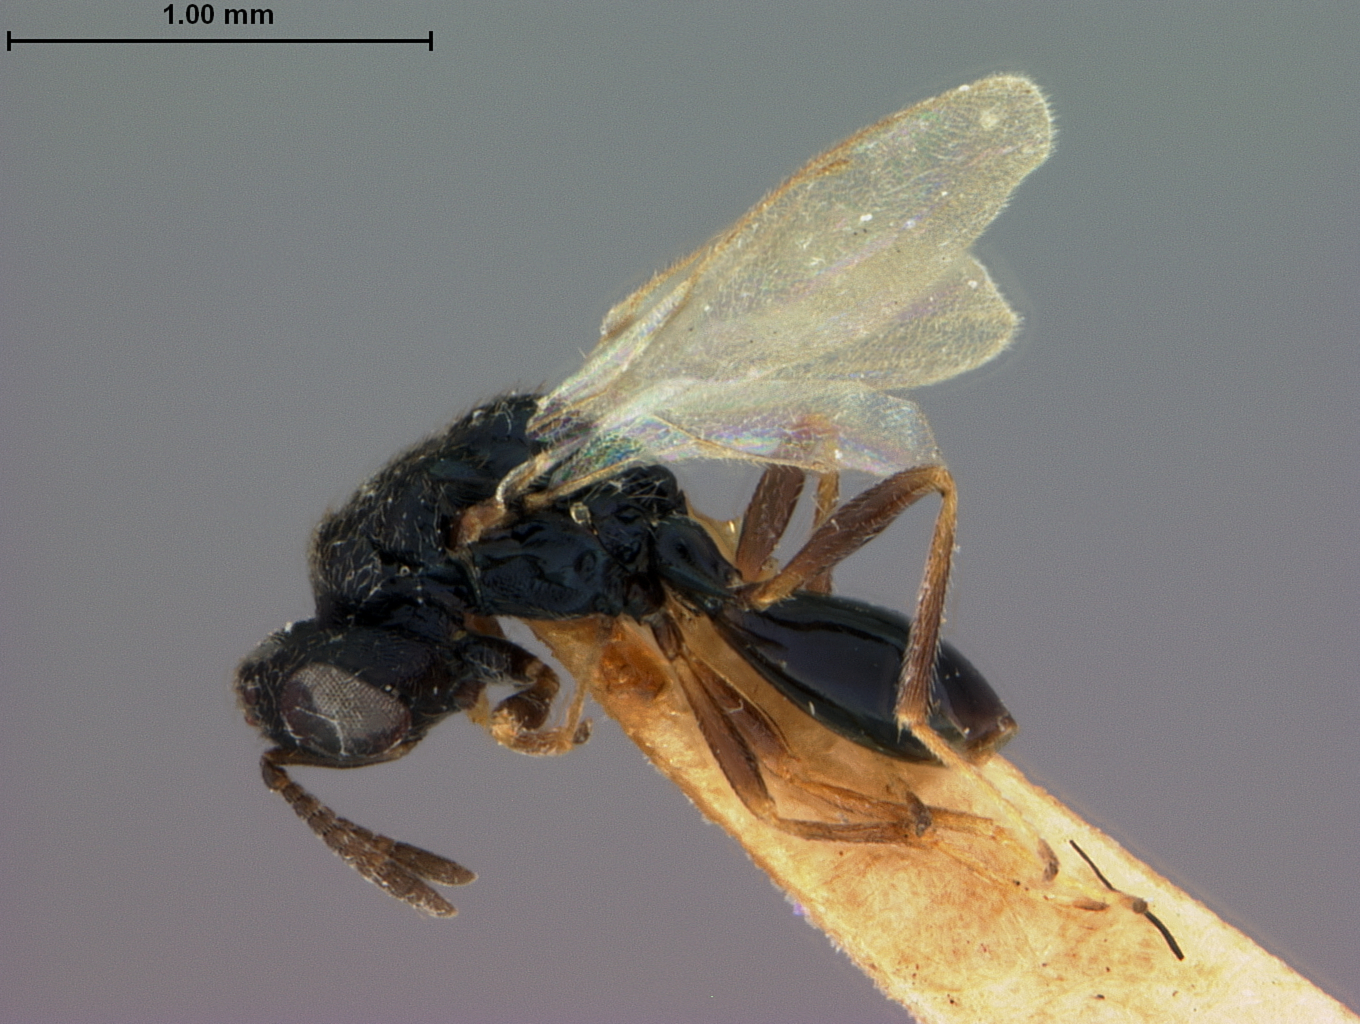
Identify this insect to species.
Acroclisis coccidivora
